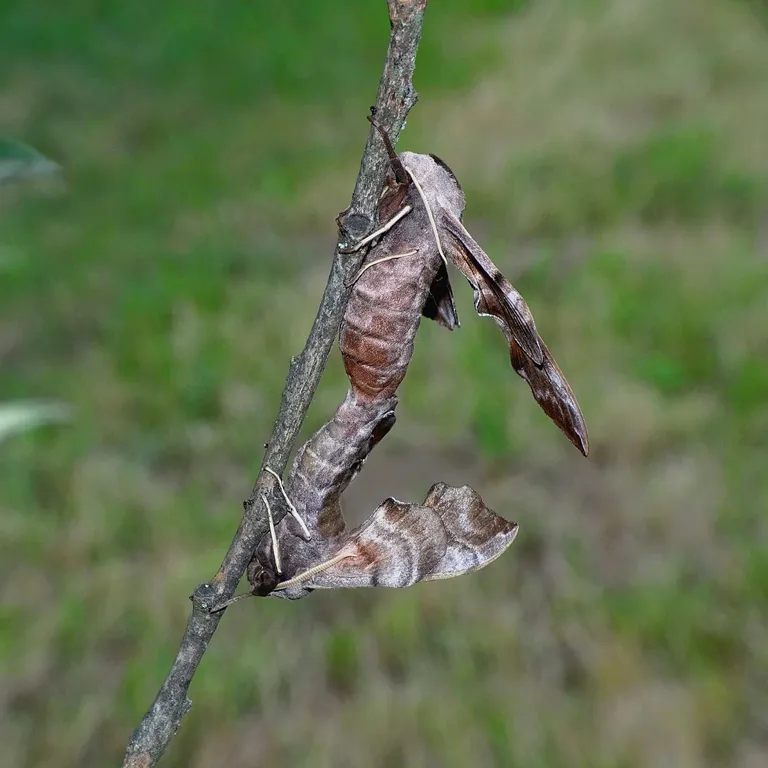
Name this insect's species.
Smerinthus ocellata
